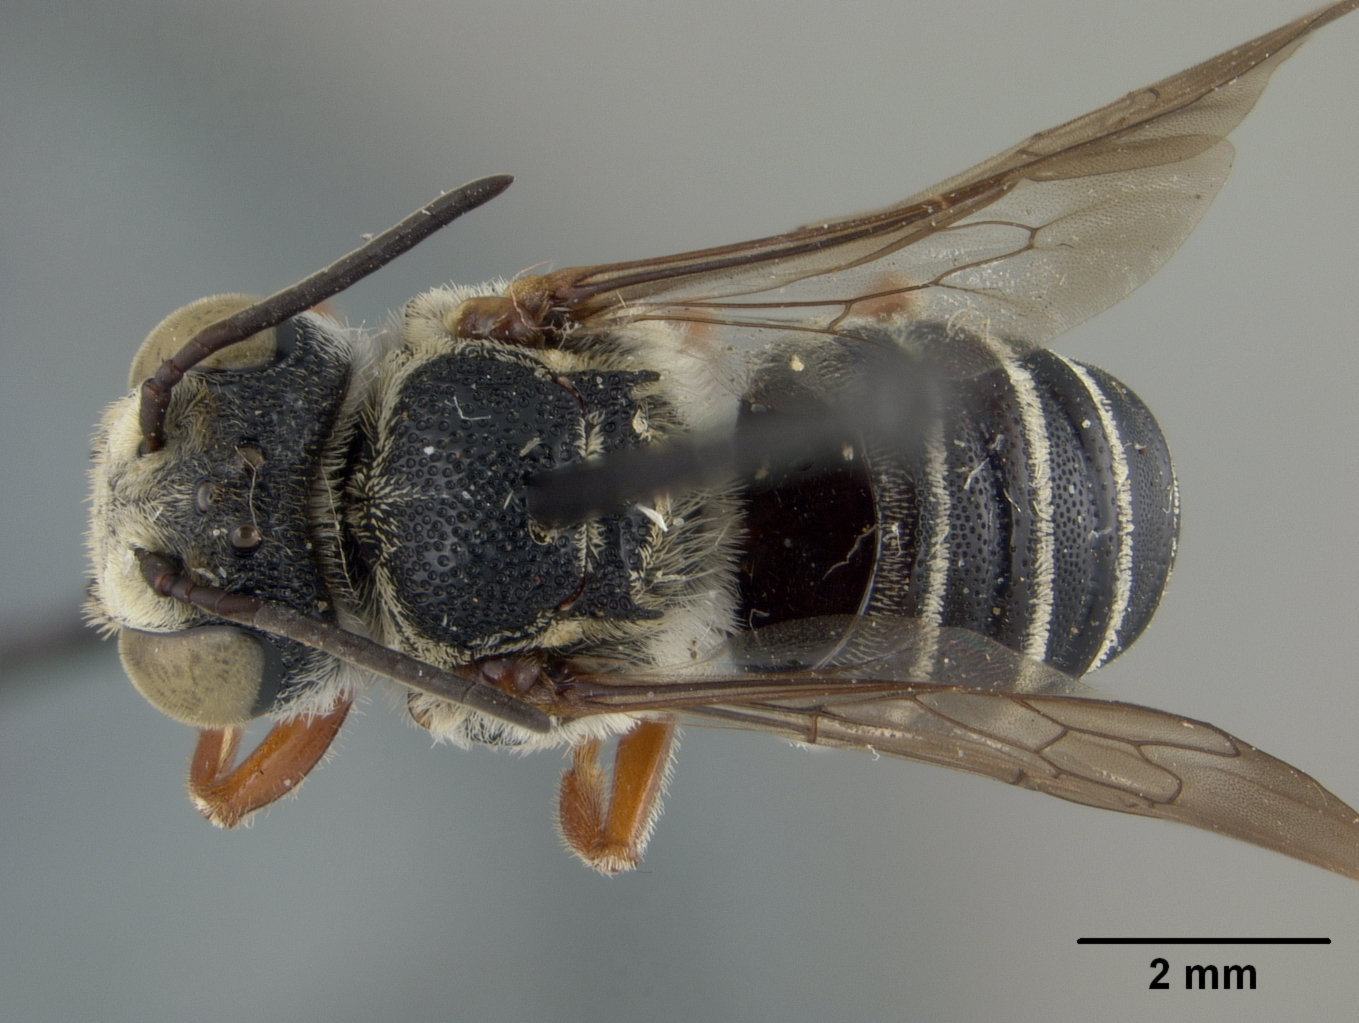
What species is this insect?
Coelioxys galactiae
